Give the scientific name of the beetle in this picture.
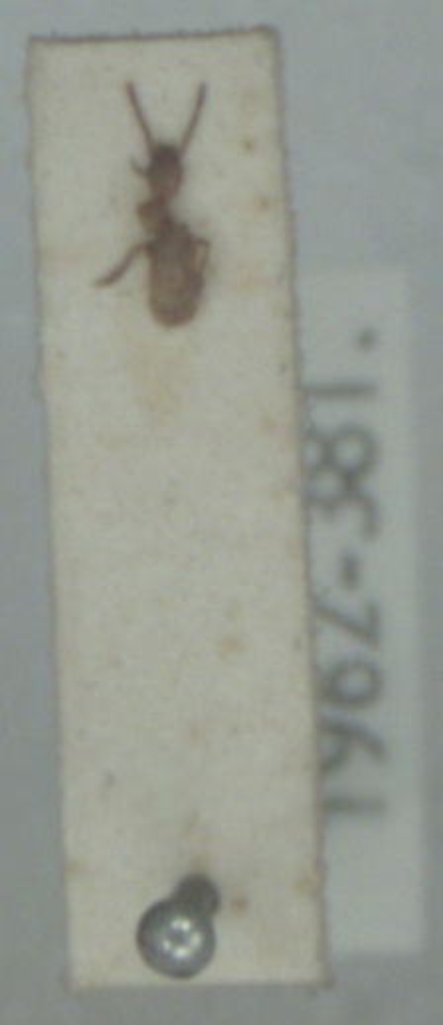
Aepus marinus
